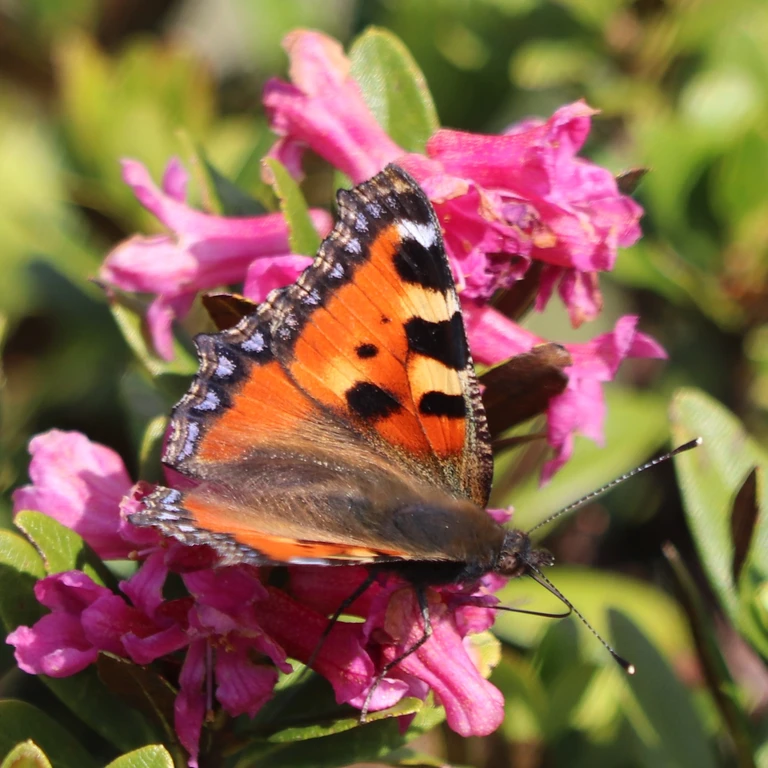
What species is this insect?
Aglais urticae
